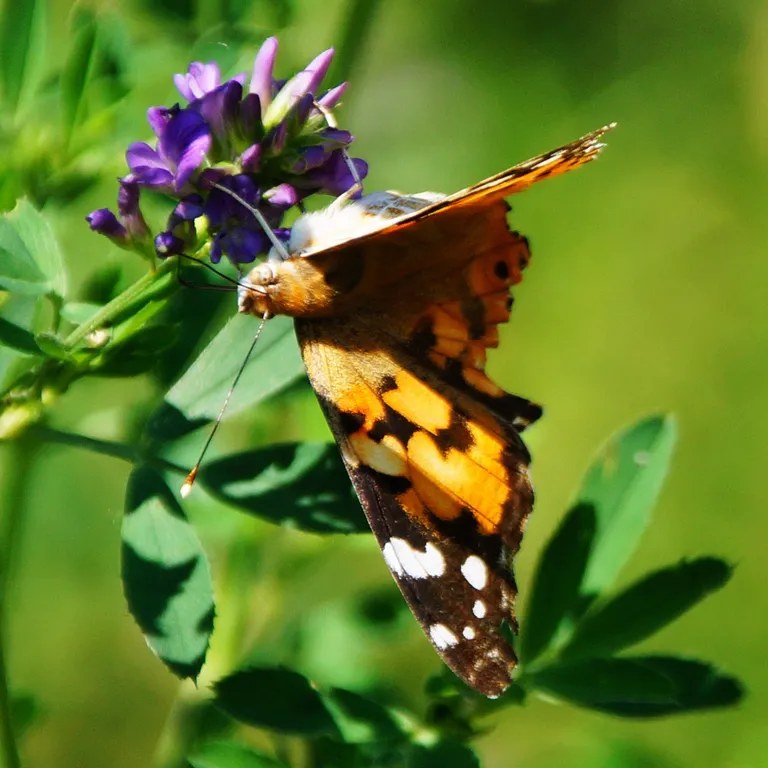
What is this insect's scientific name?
Vanessa cardui
